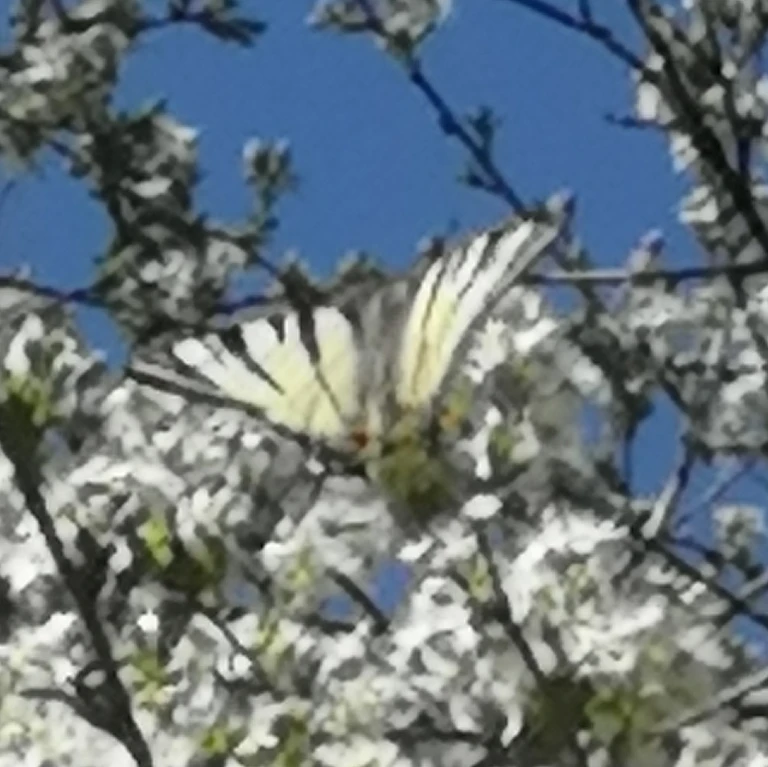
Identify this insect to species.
Iphiclides podalirius
